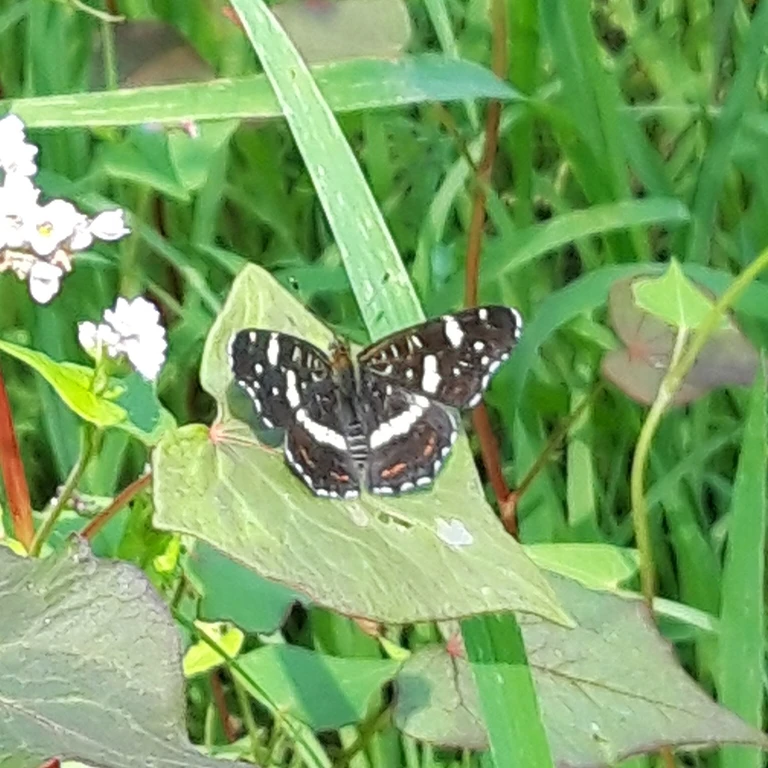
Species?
Araschnia levana
